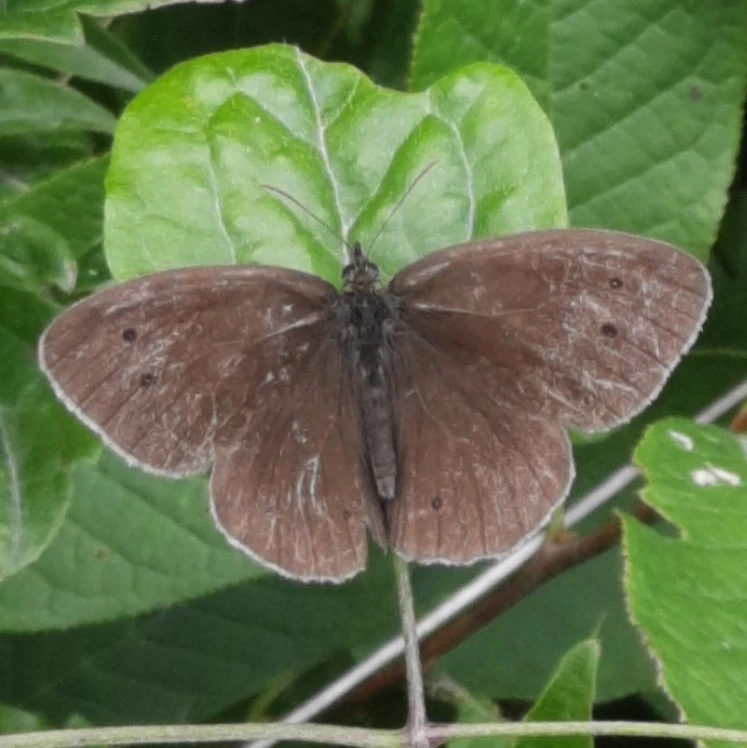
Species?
Aphantopus hyperantus
